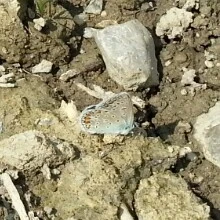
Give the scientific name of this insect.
Polyommatus icarus
